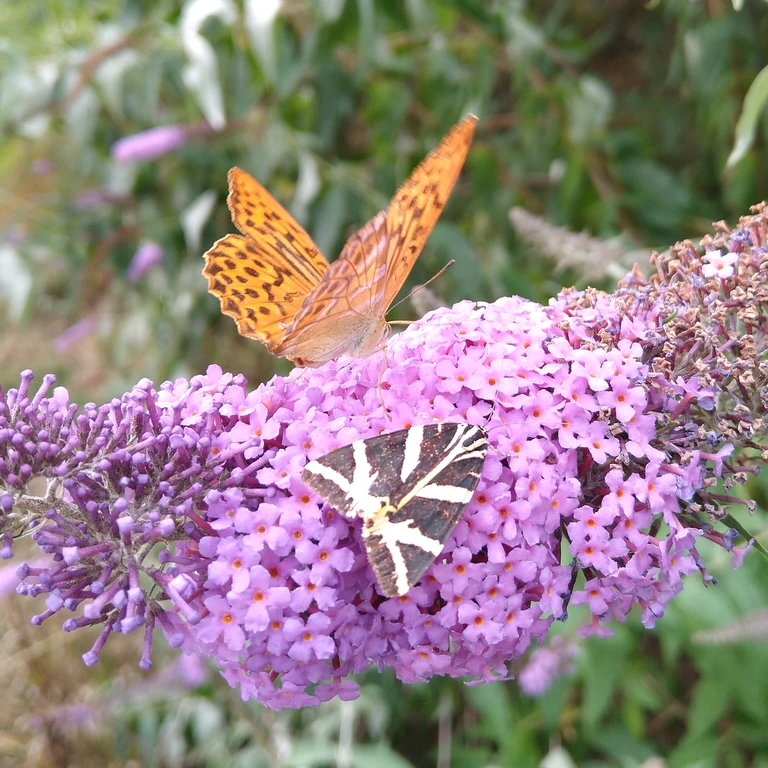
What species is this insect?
Euplagia quadripunctaria
